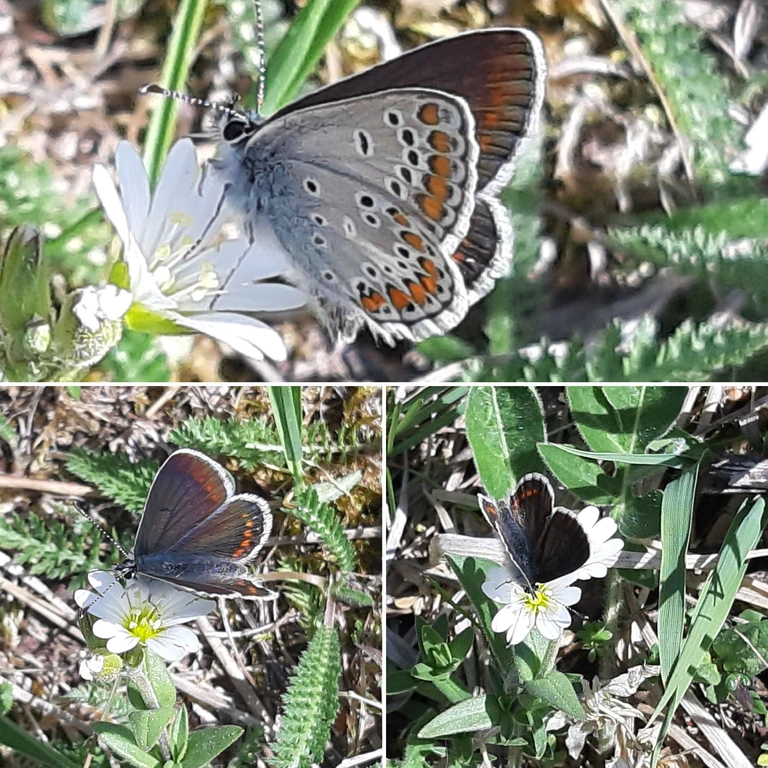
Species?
Aricia agestis/artaxerxes
